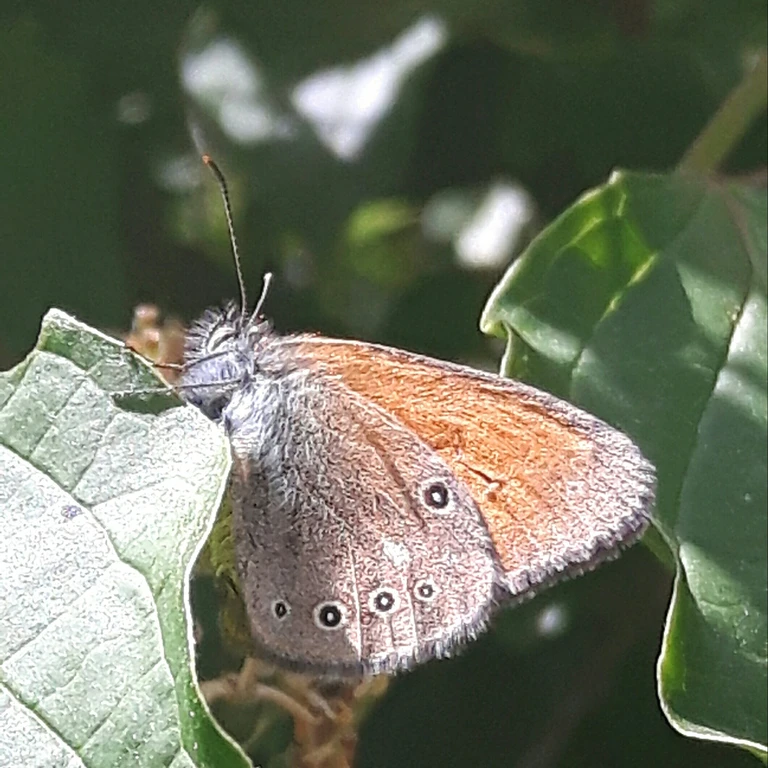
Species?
Coenonympha glycerion (also Coenonympha iphis)
